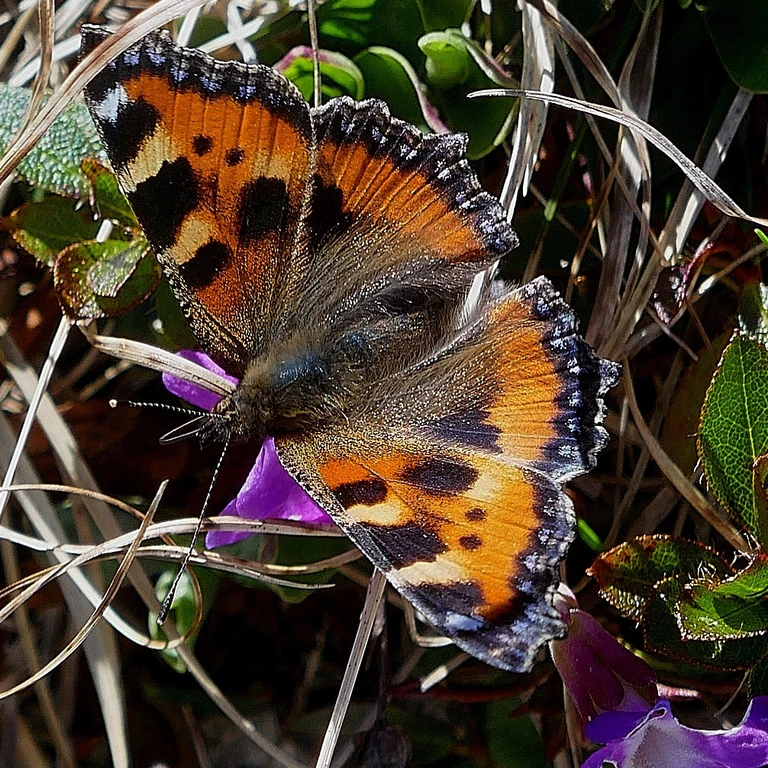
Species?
Aglais urticae
